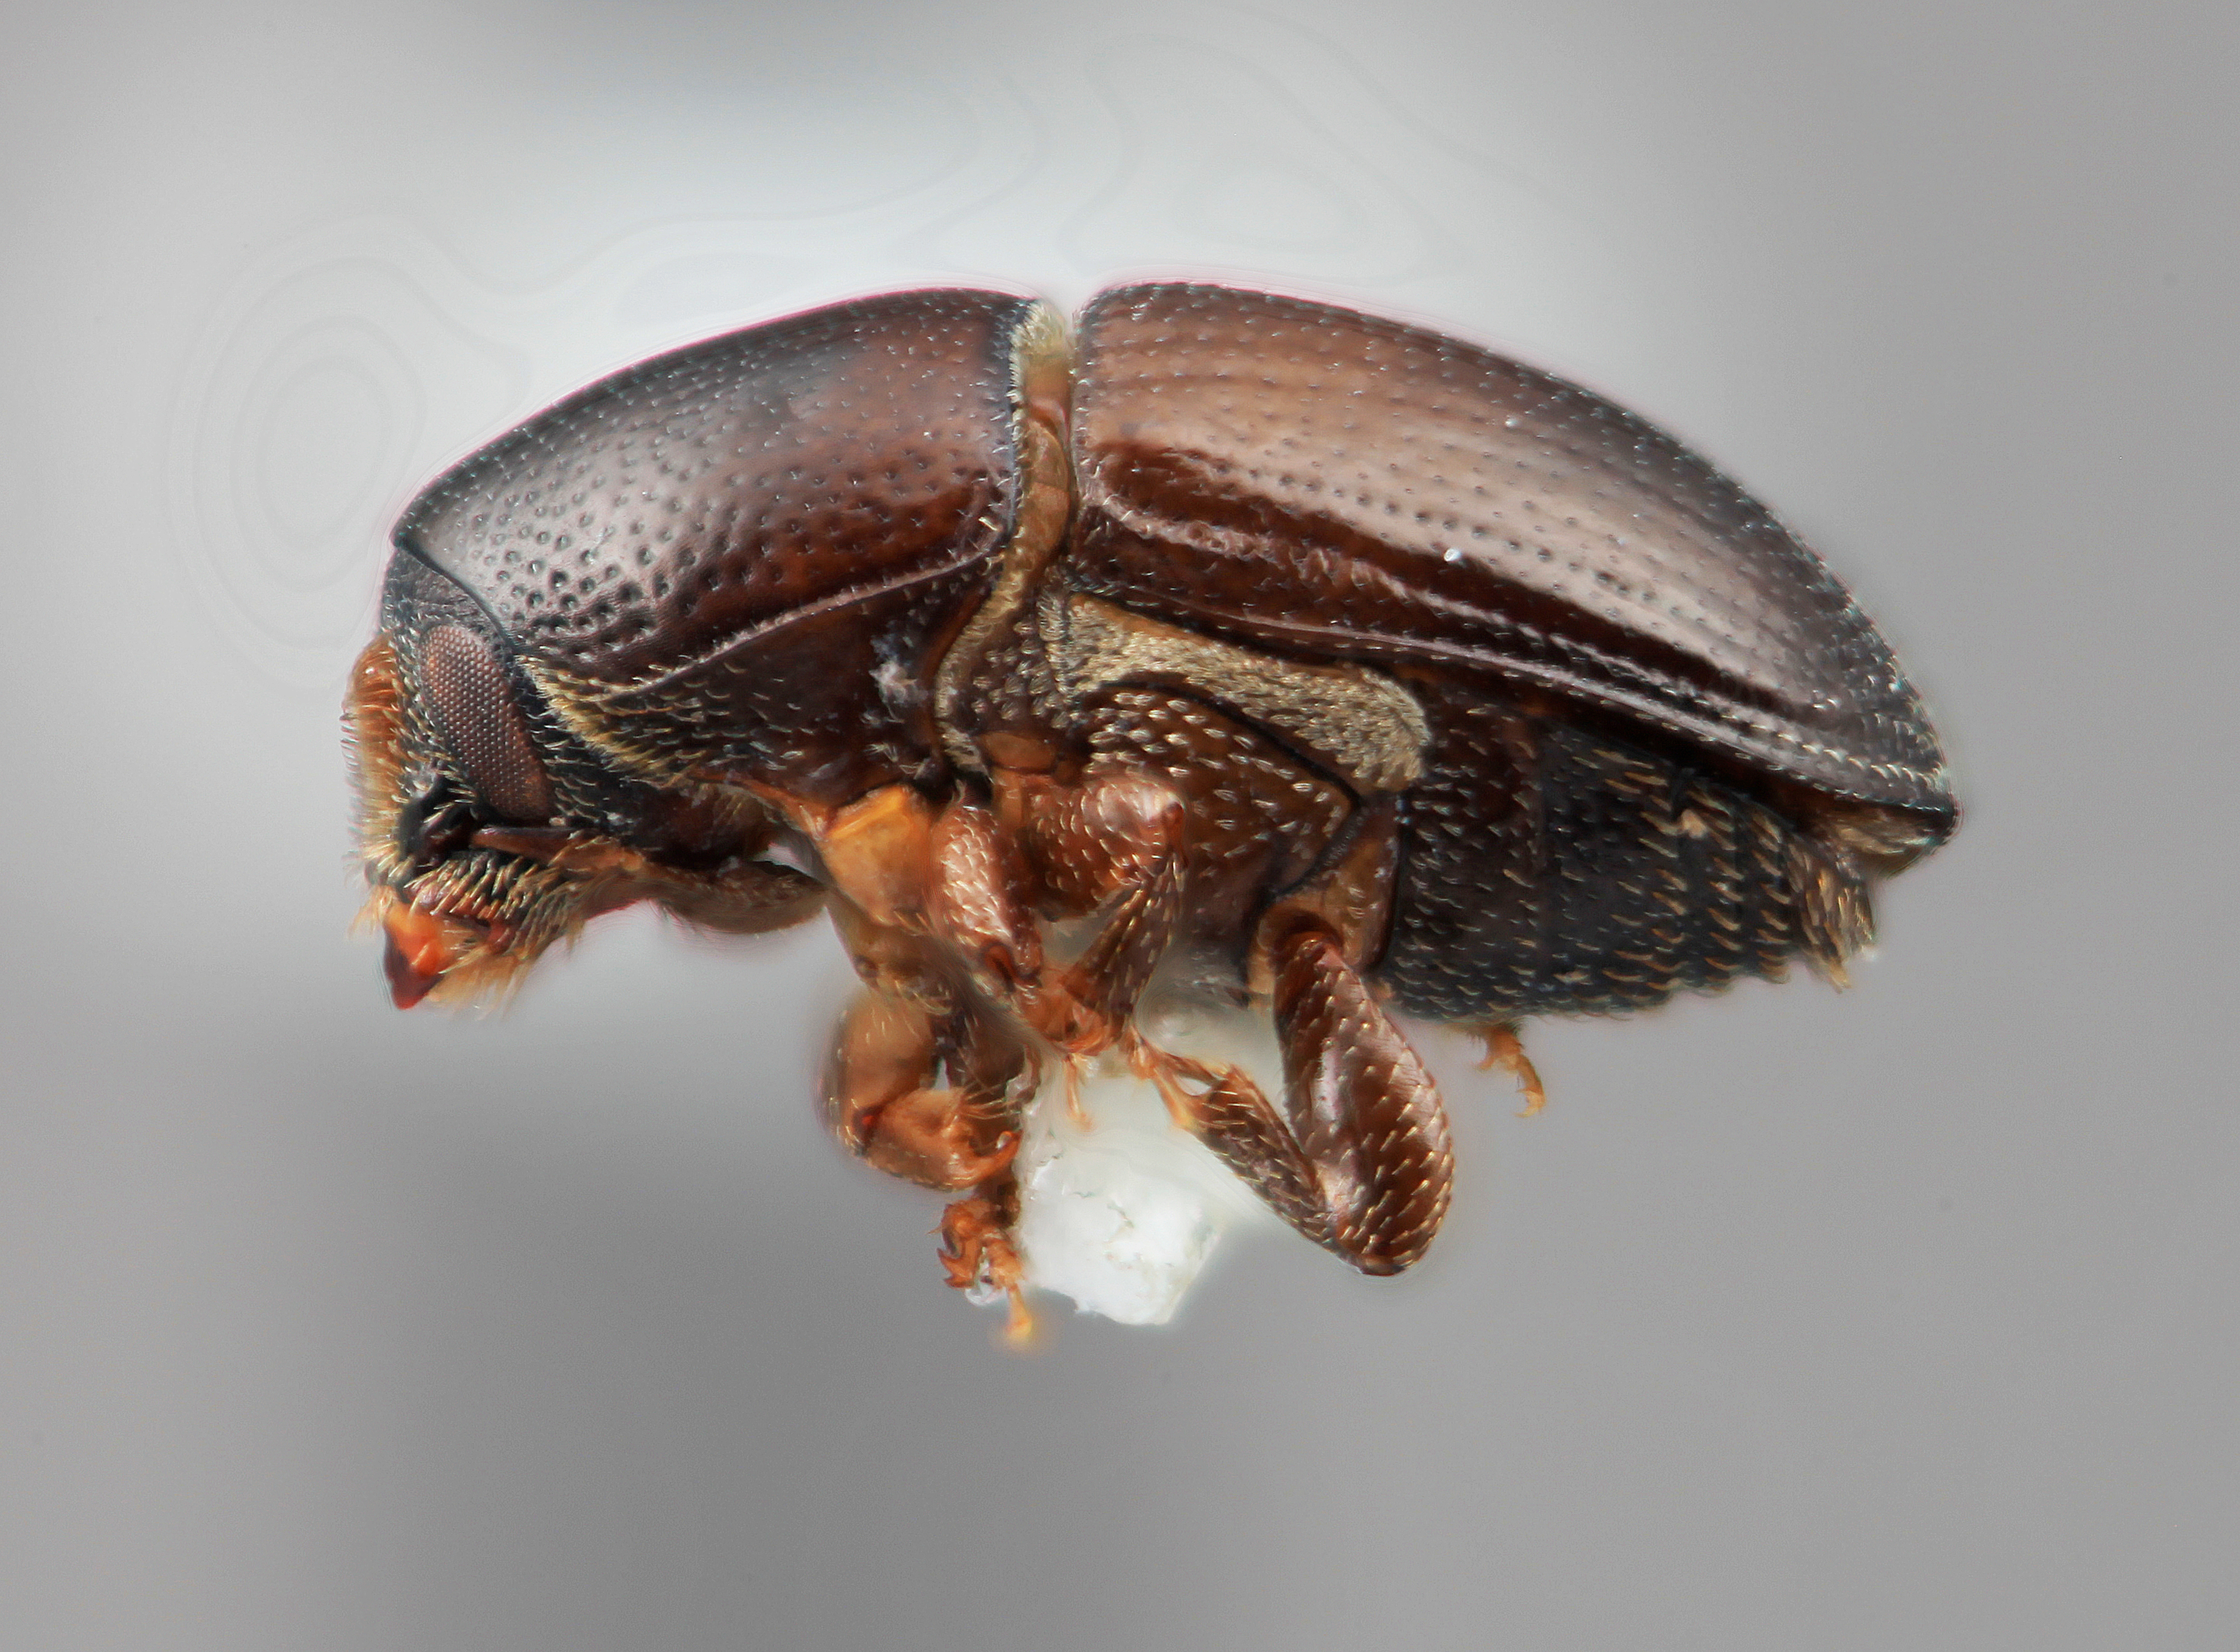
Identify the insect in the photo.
Cnemonyx furvescens
